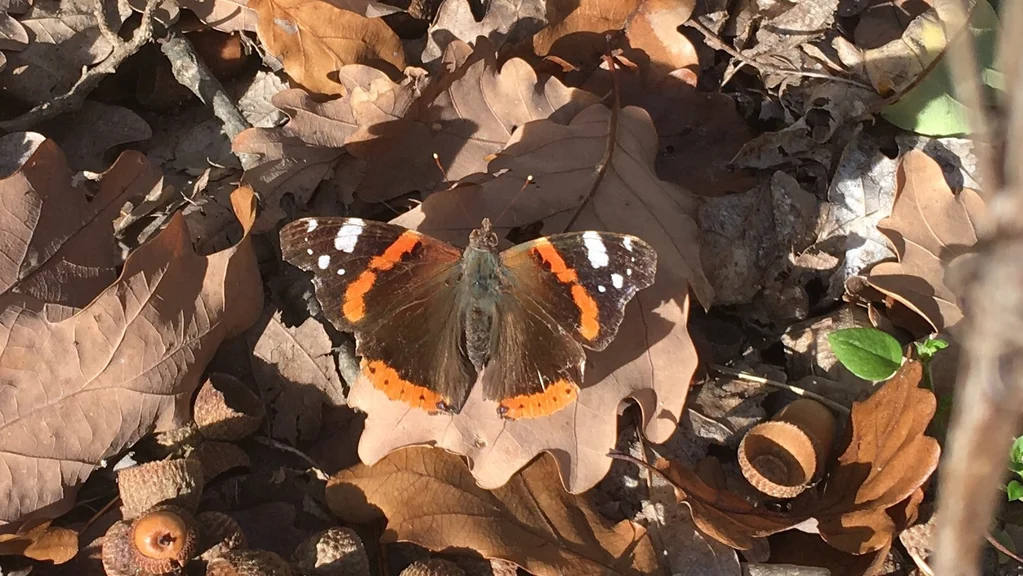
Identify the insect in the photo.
Vanessa atalanta
